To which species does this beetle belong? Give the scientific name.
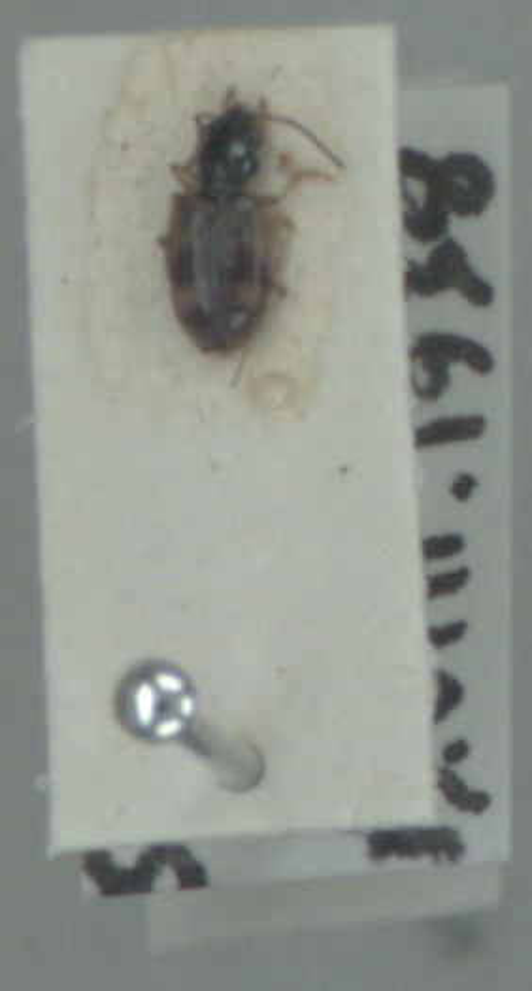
Bembidion articulatum
